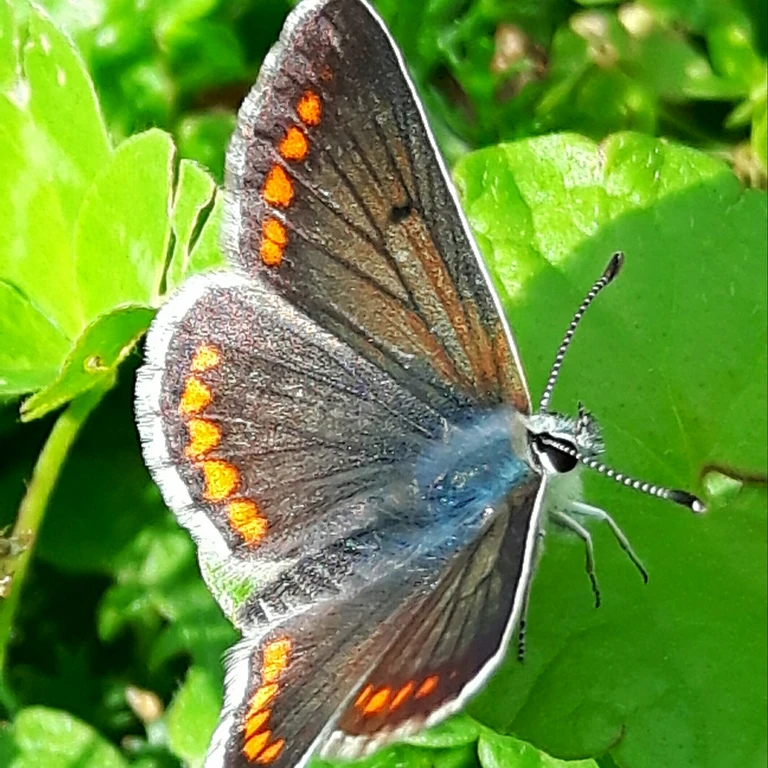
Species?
Aricia agestis/artaxerxes
